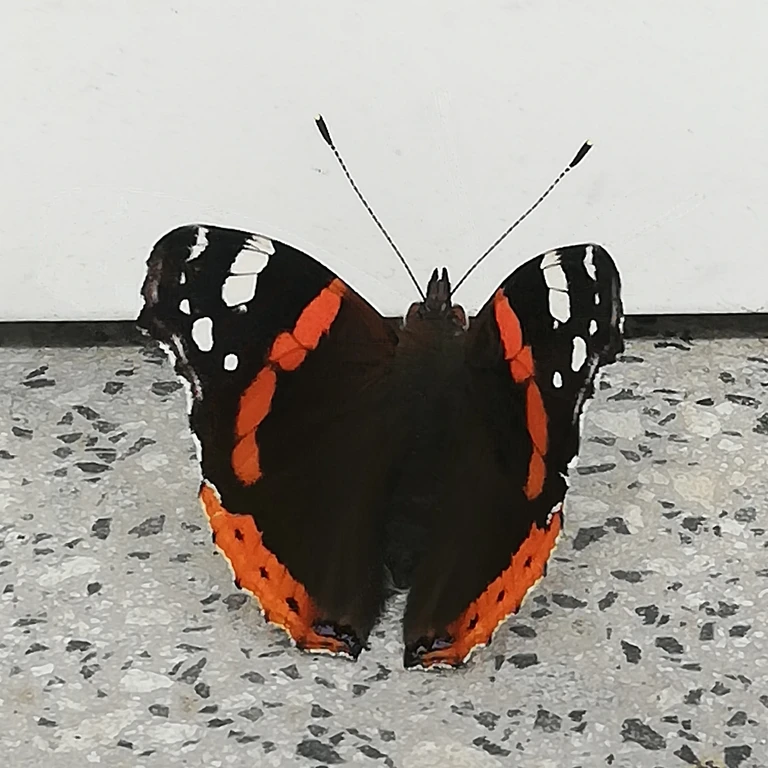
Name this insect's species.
Vanessa atalanta
